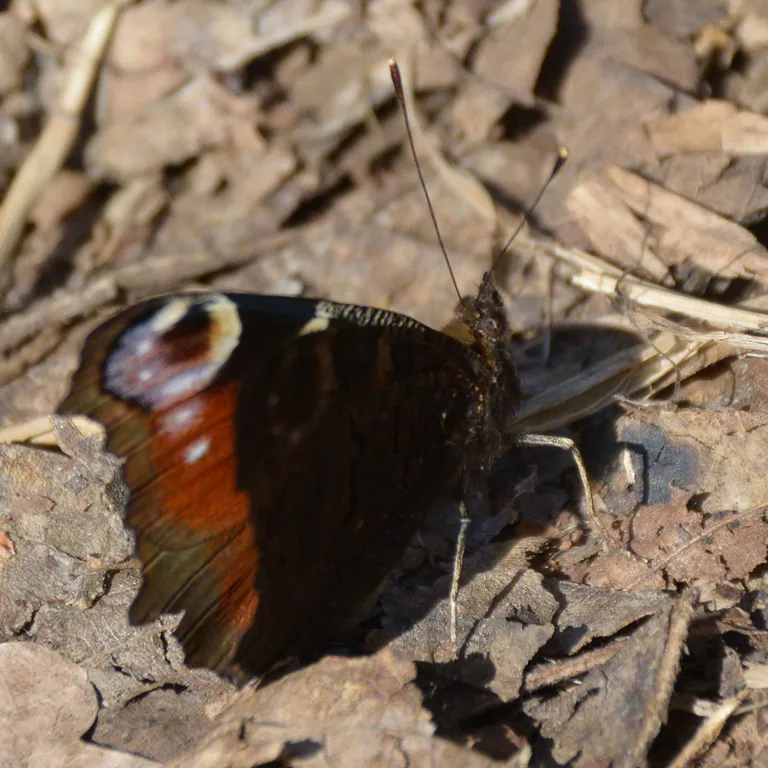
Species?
Aglais io
